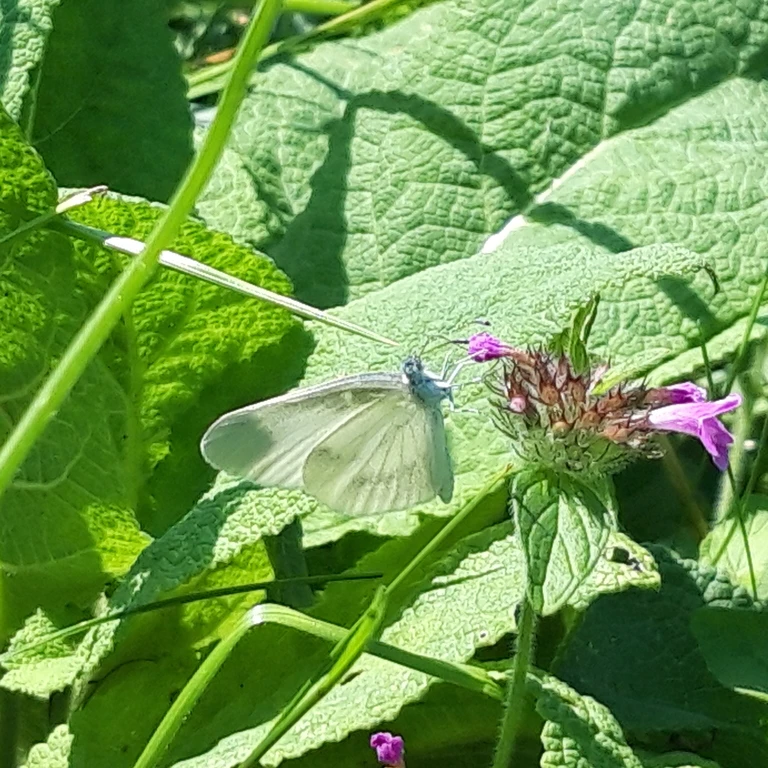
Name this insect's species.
Leptidea sinapis/juvernica
